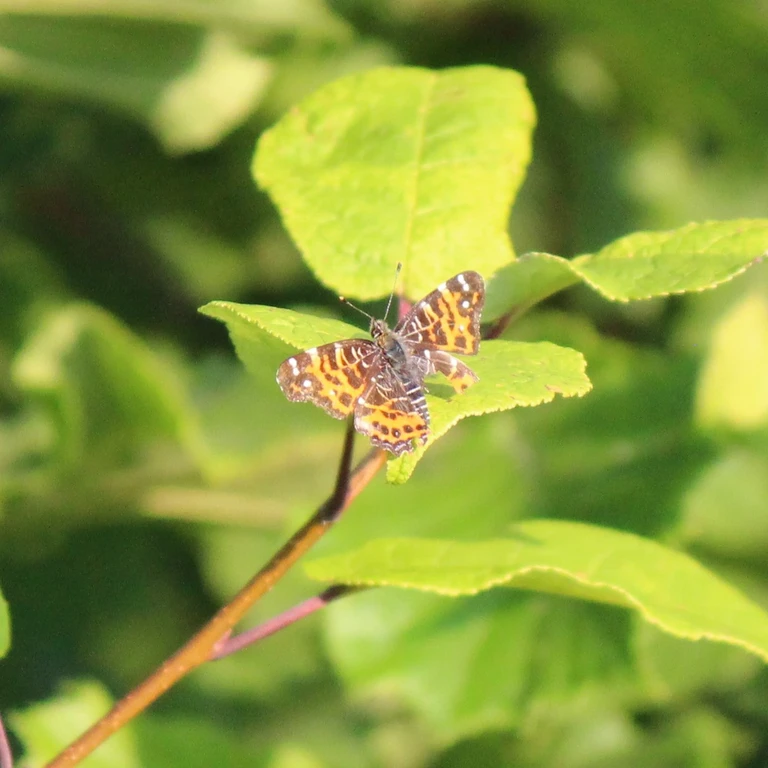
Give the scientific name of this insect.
Araschnia levana
